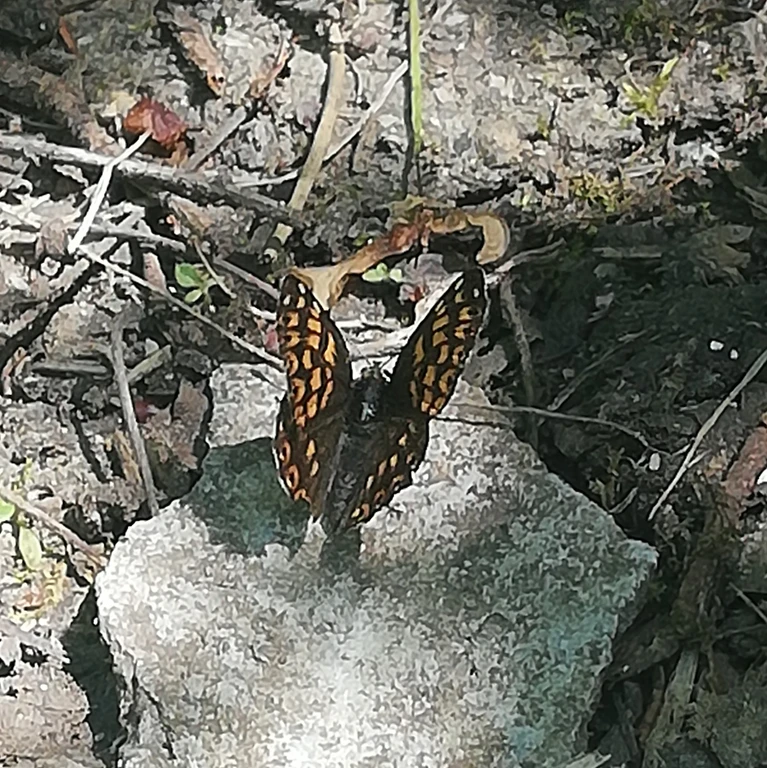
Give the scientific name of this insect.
Hamearis lucina
